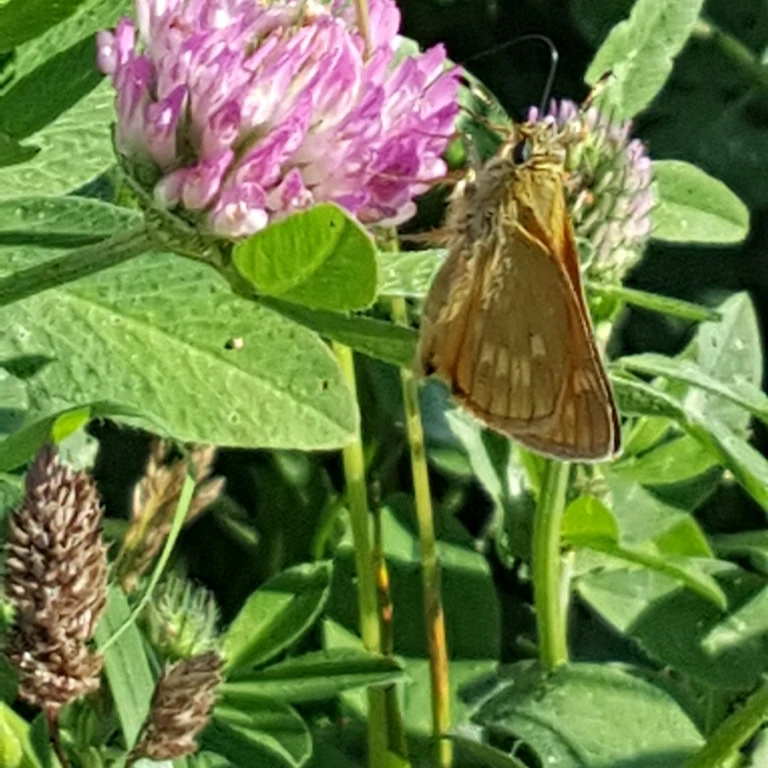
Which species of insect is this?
Ochlodes sylvanus (also Ochlodes venata)
